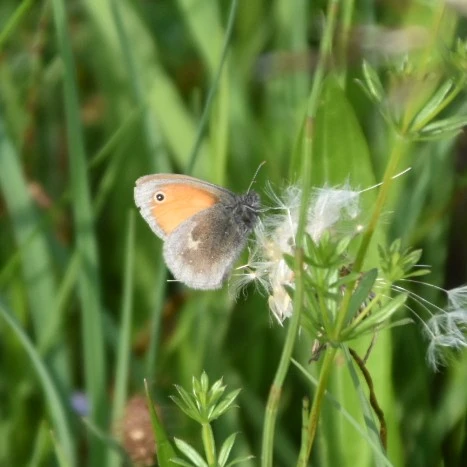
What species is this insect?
Coenonympha pamphilus
